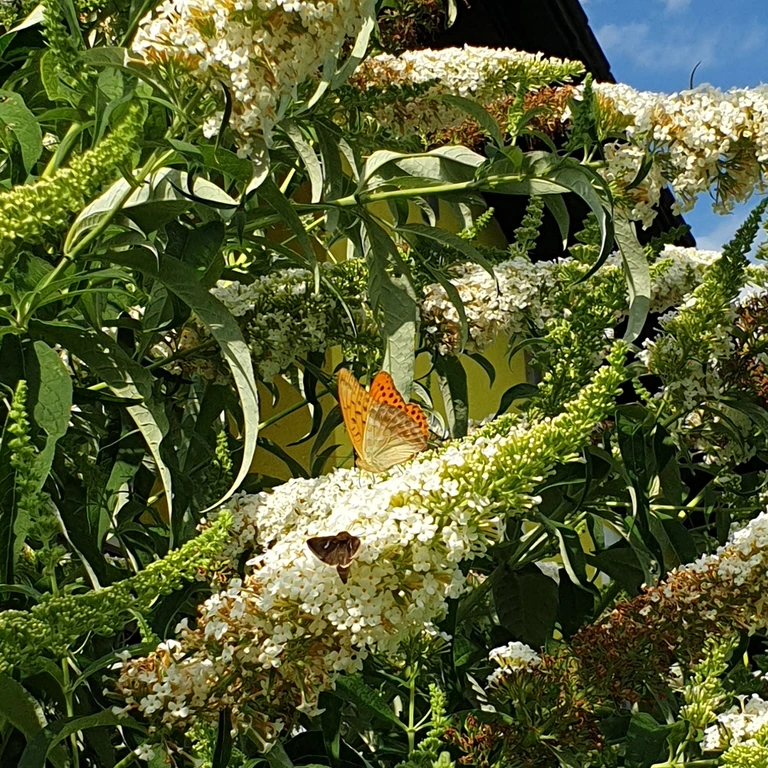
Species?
Argynnis paphia
